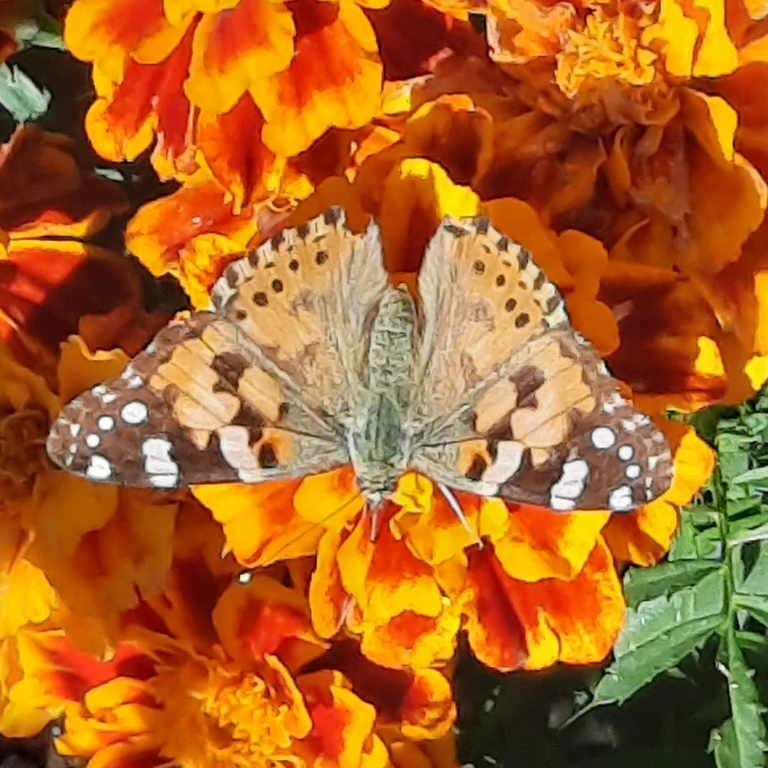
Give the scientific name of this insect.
Vanessa cardui
